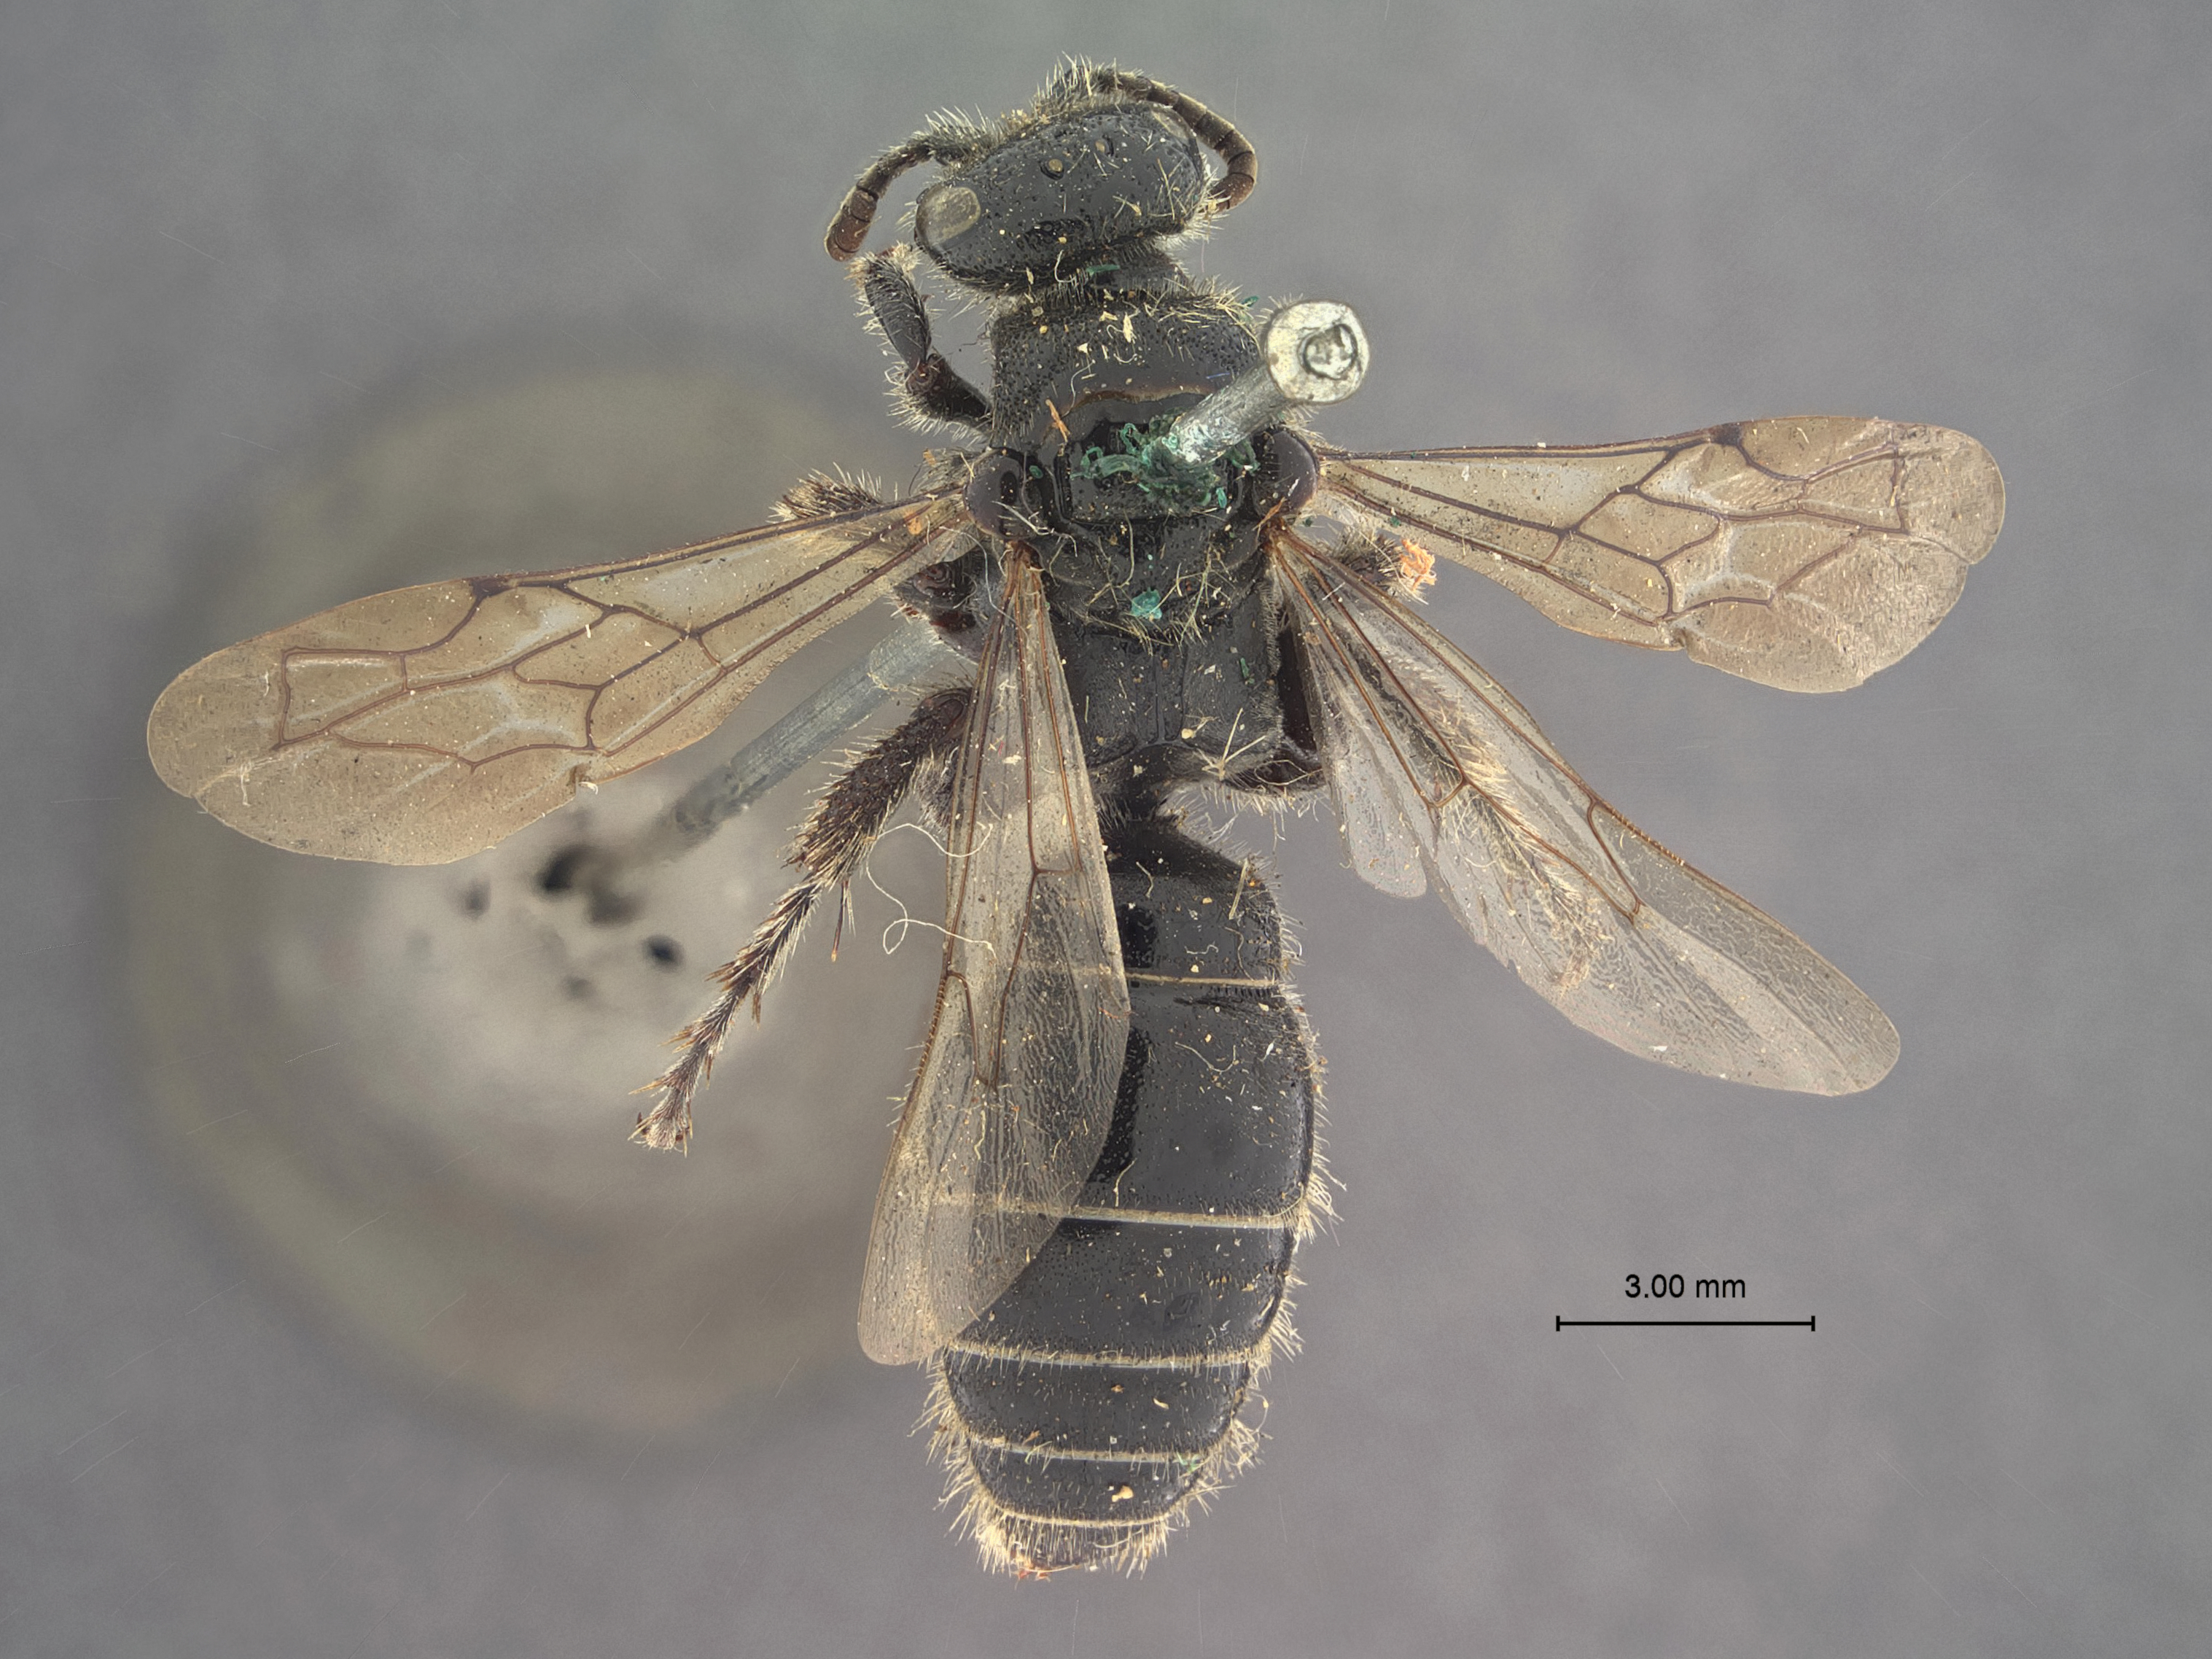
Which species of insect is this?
Tiphia micropuntata
